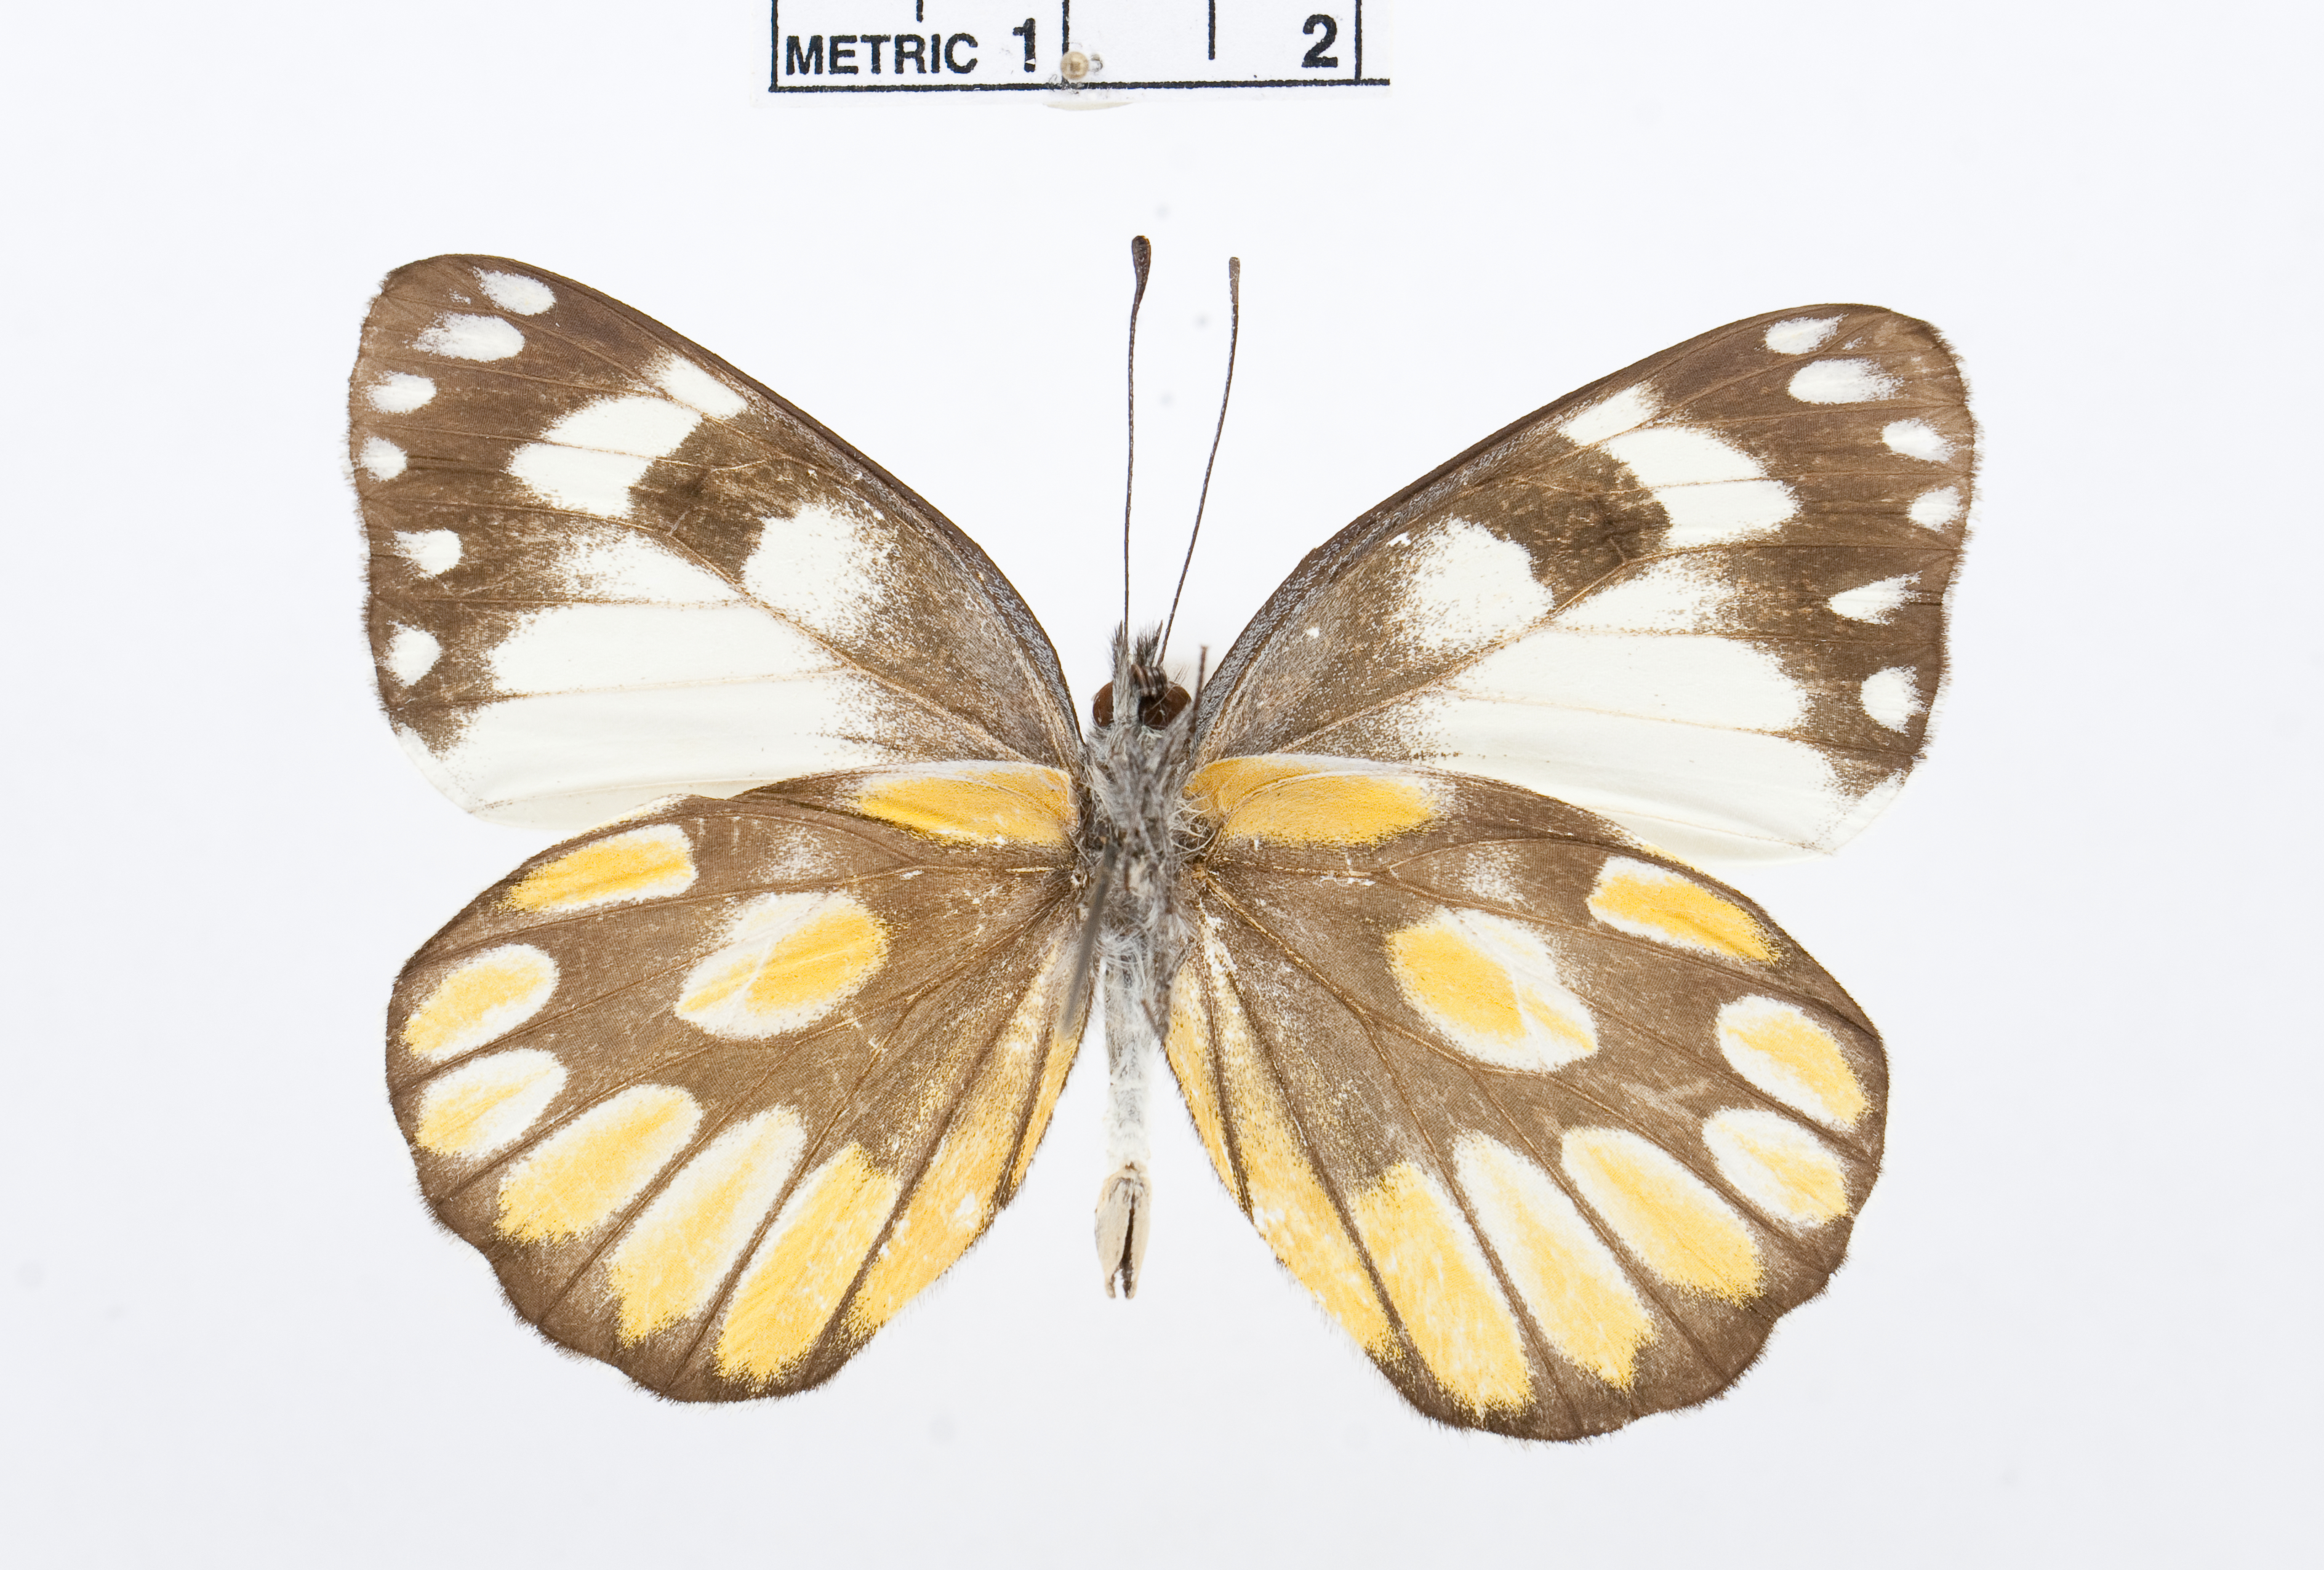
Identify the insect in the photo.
Delias georgina
